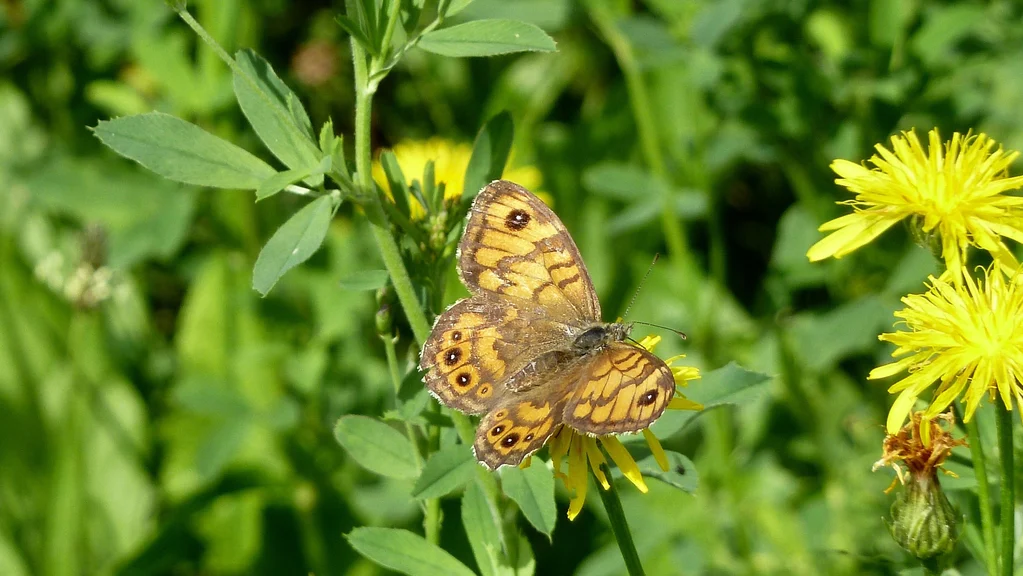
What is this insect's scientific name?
Lasiommata megera (also Pararge megera)
